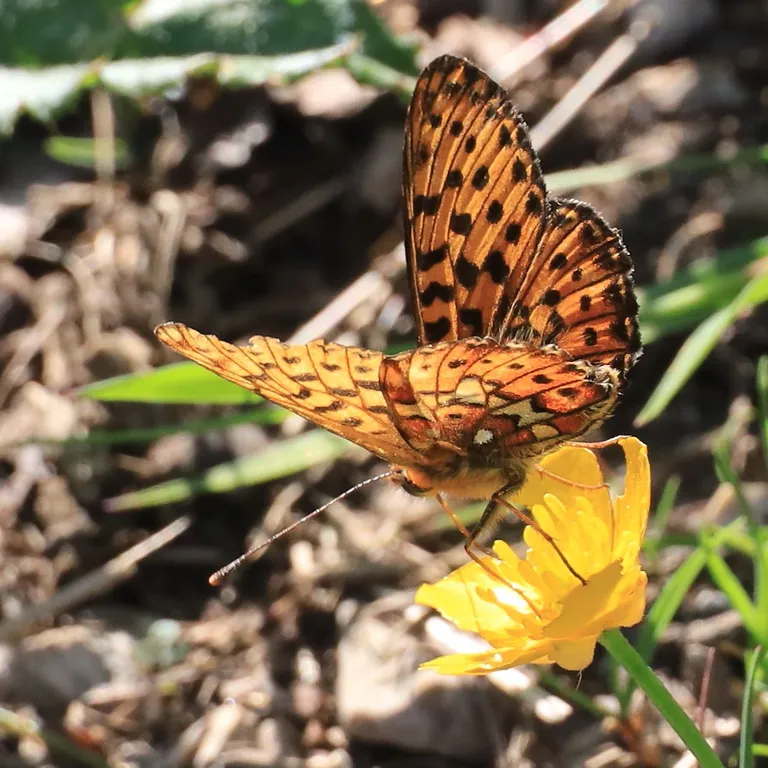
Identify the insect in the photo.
Boloria euphrosyne (also Clossiana euphrosyne)
